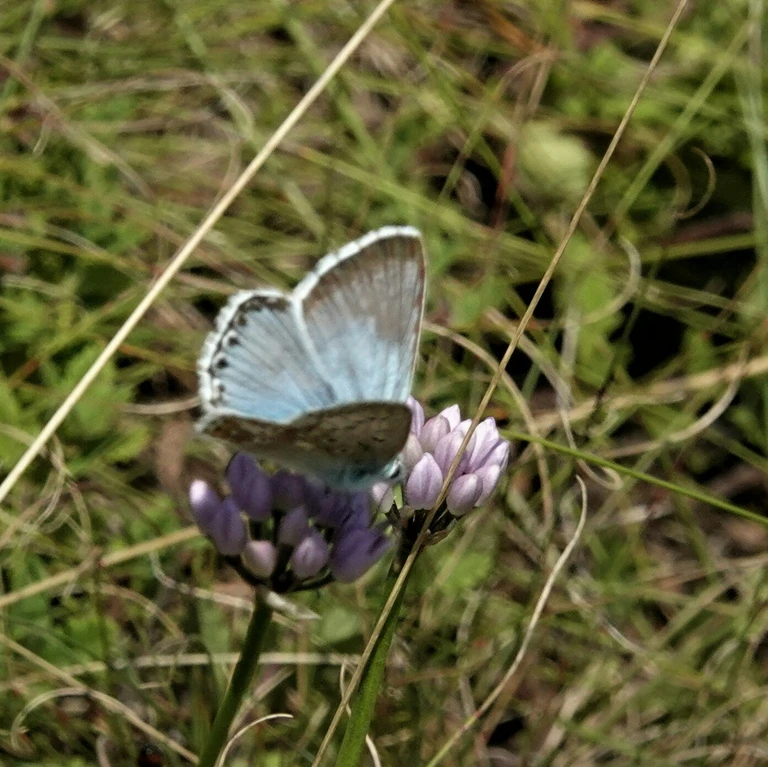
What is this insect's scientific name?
Lysandra coridon
